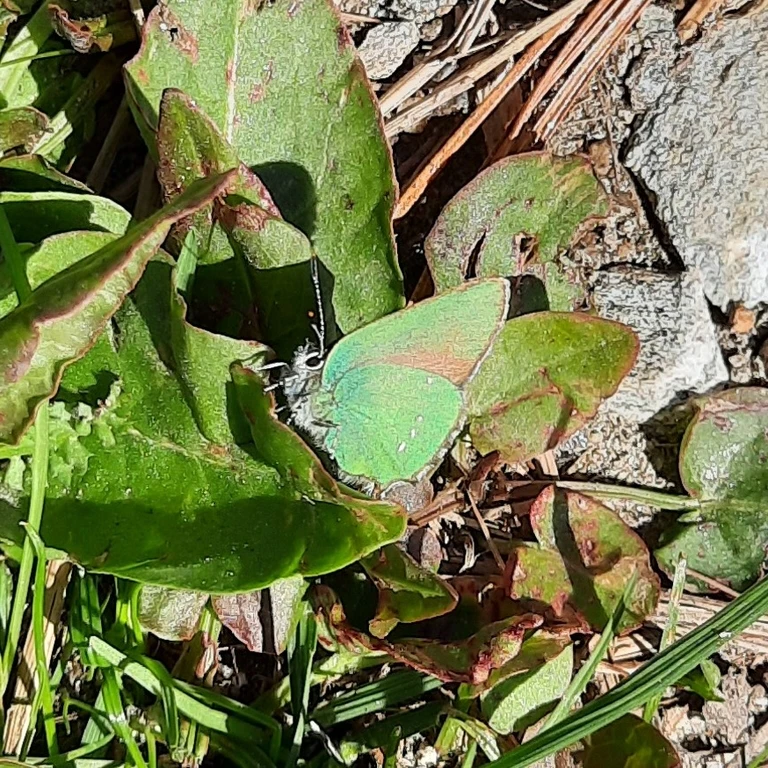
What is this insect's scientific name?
Callophrys rubi
